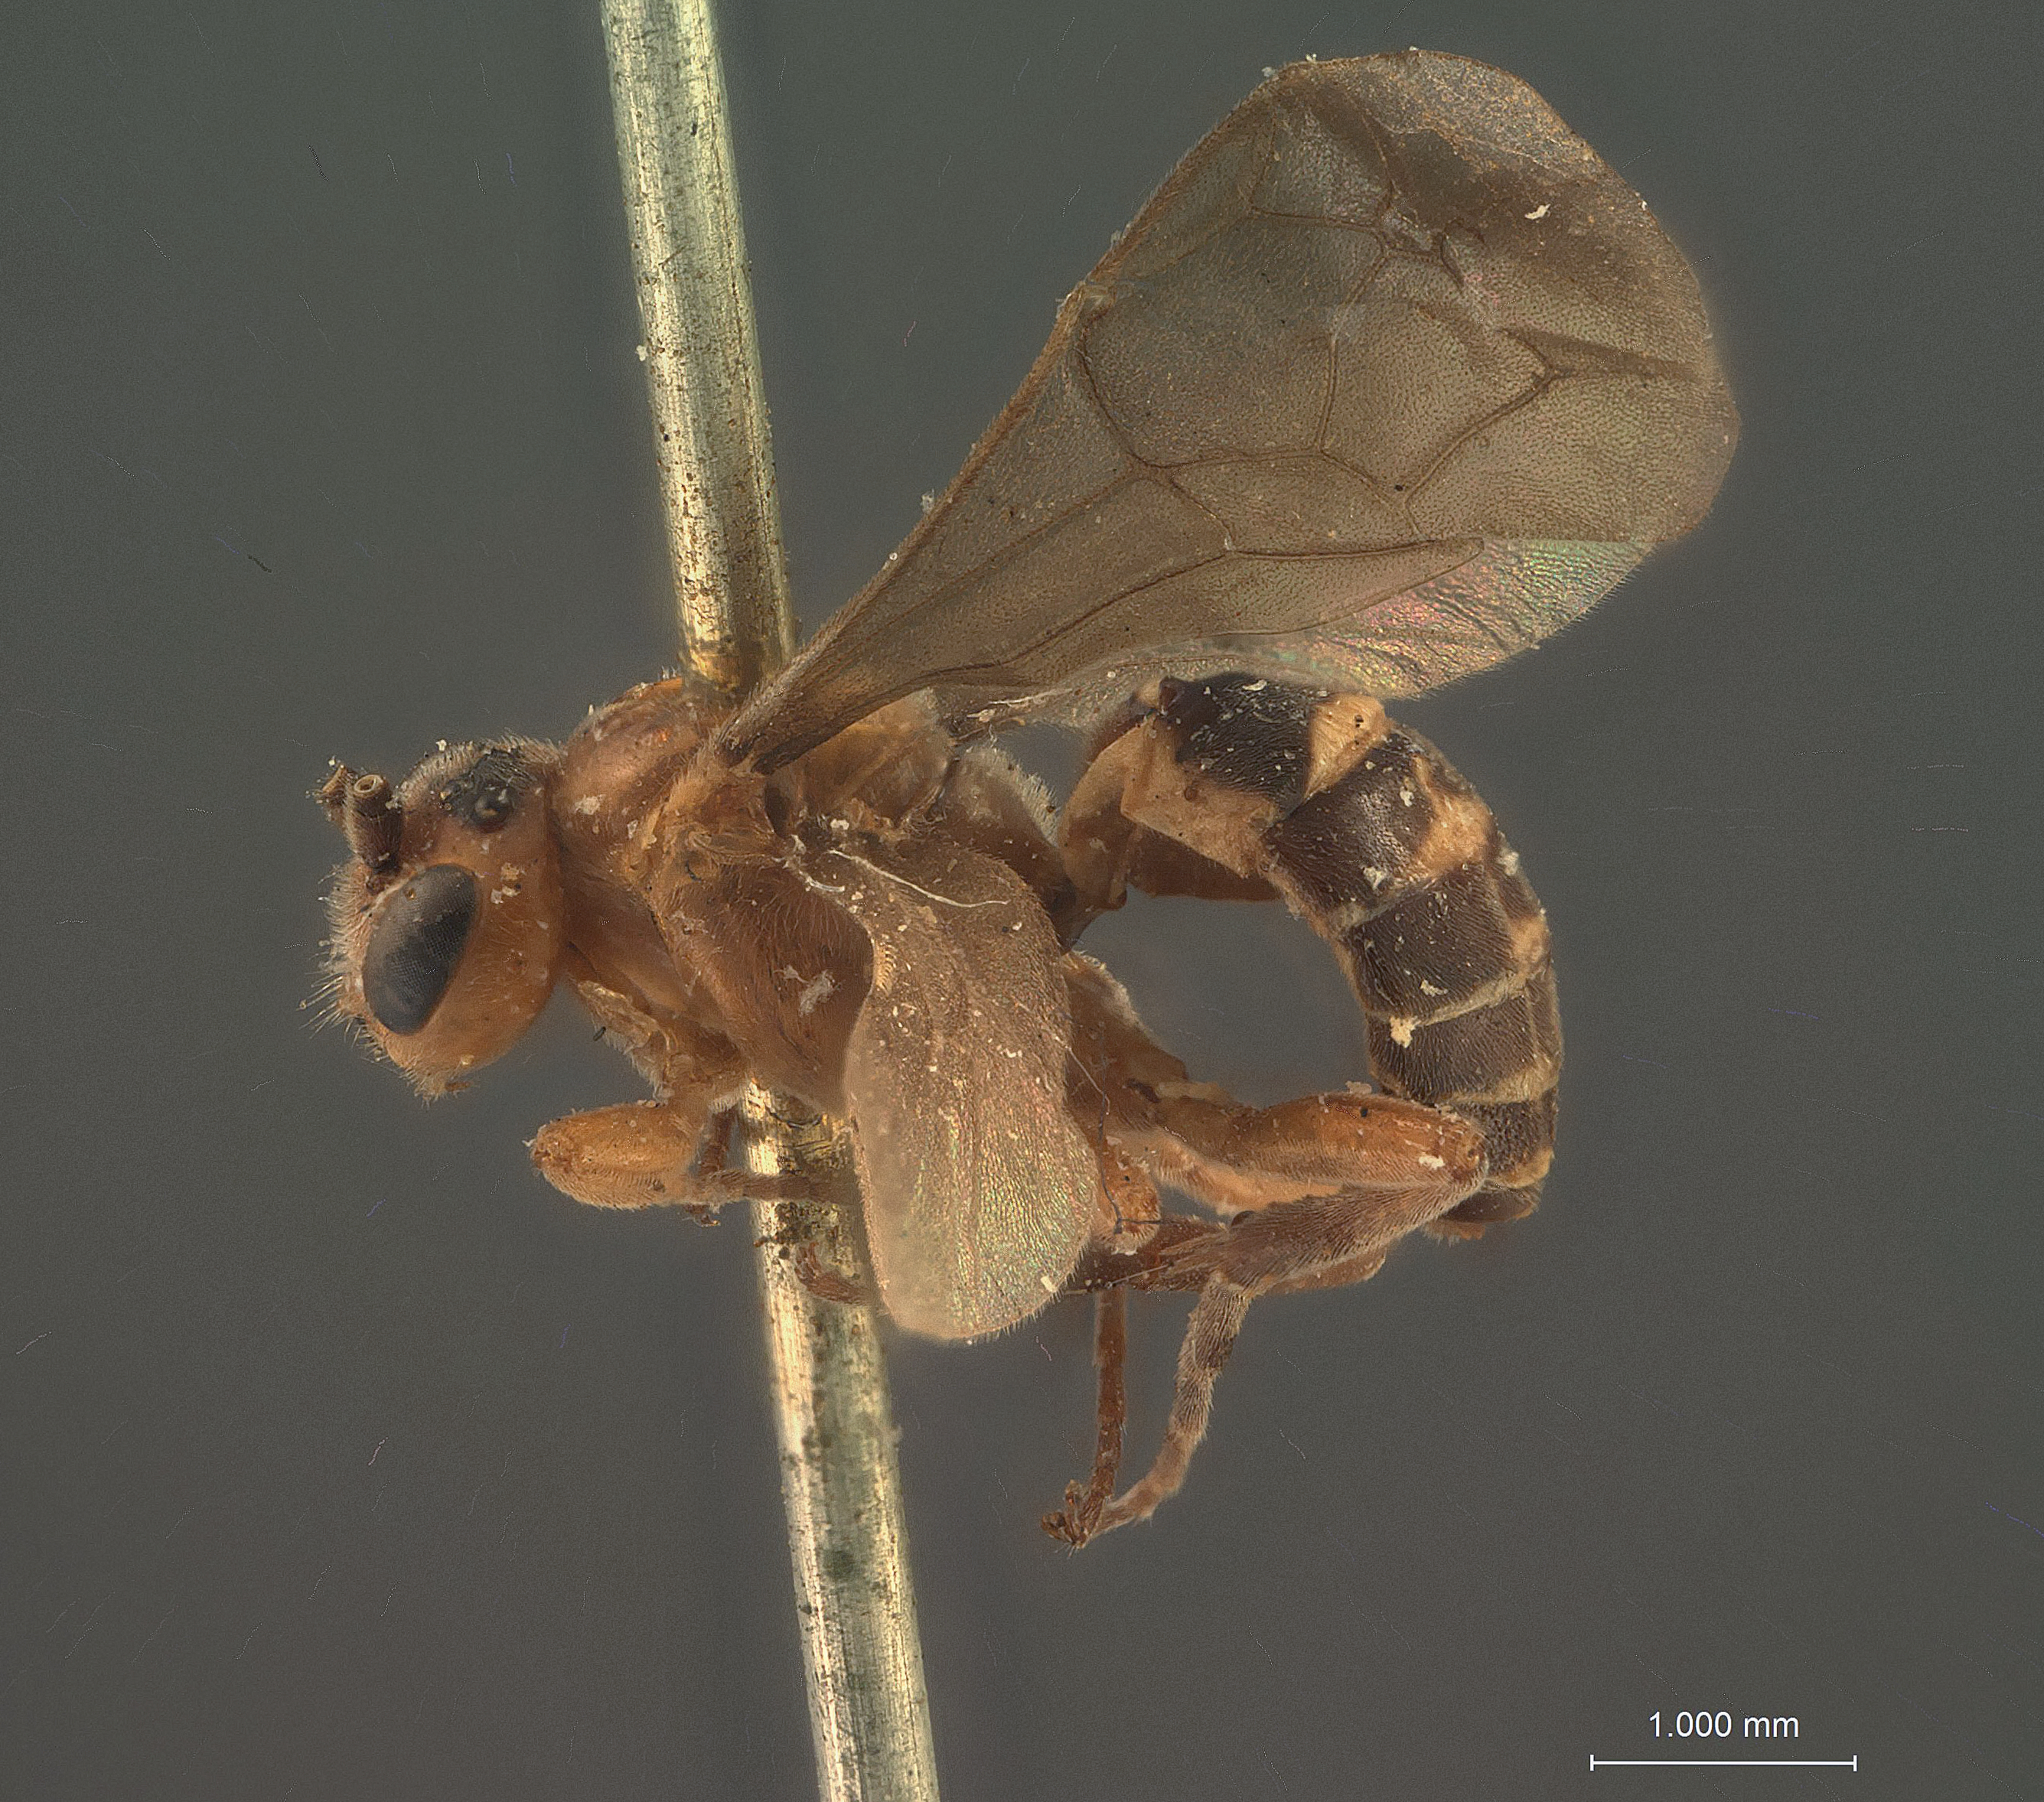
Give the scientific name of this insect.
Enbadizon schizoceri
